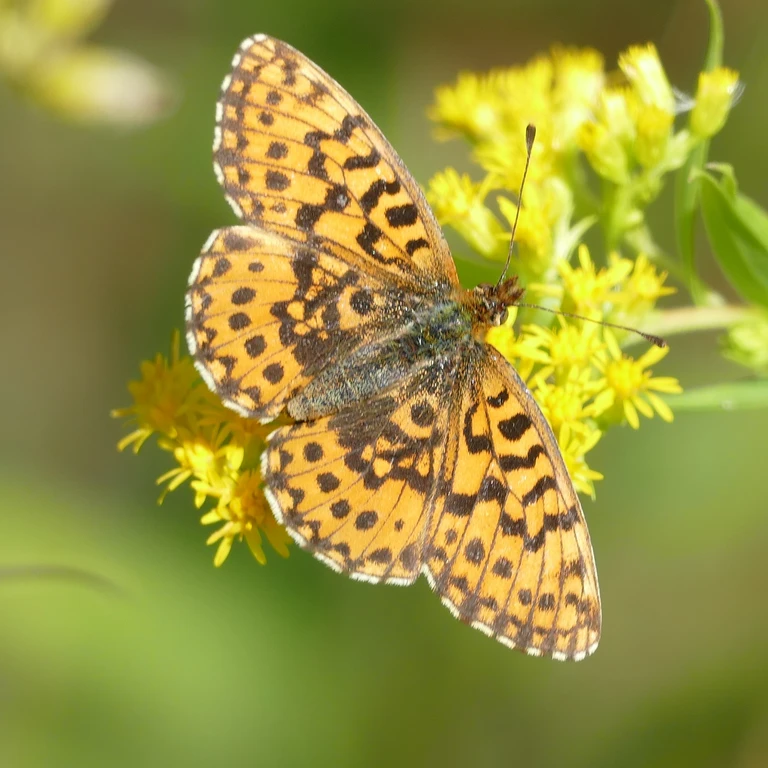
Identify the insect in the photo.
Boloria dia
